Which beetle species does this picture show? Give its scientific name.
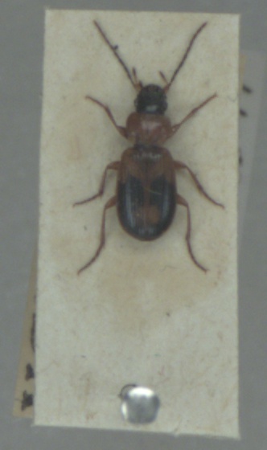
Badister bullatus
